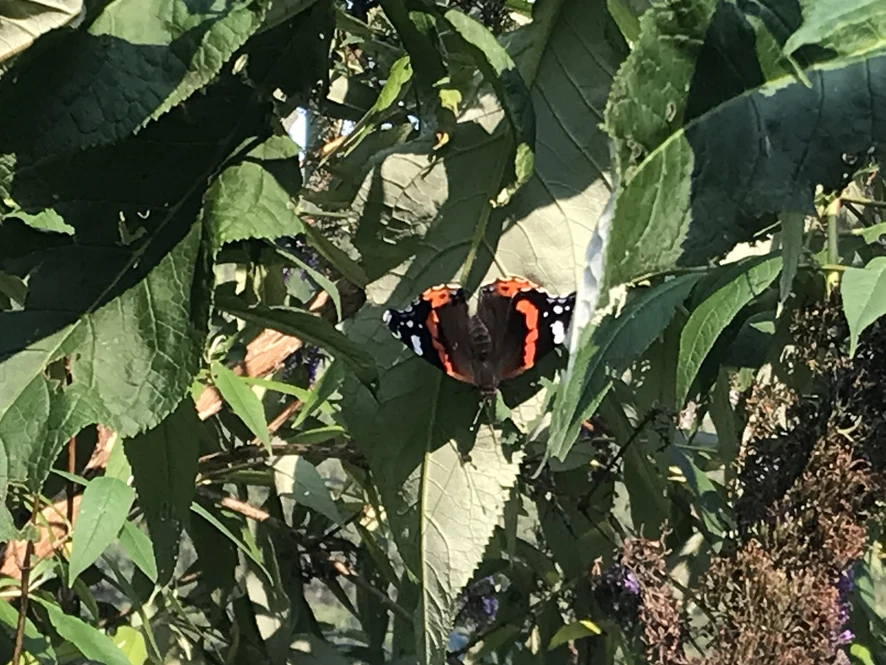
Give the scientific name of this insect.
Vanessa atalanta
